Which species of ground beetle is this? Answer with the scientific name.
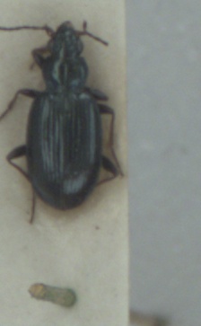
Bembidion tibiale
